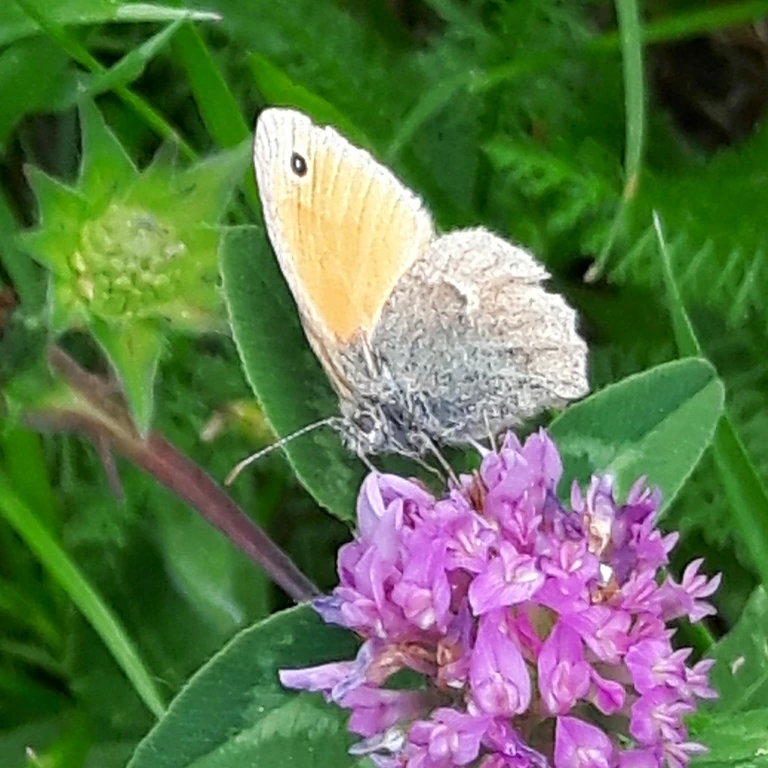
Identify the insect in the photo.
Coenonympha pamphilus
